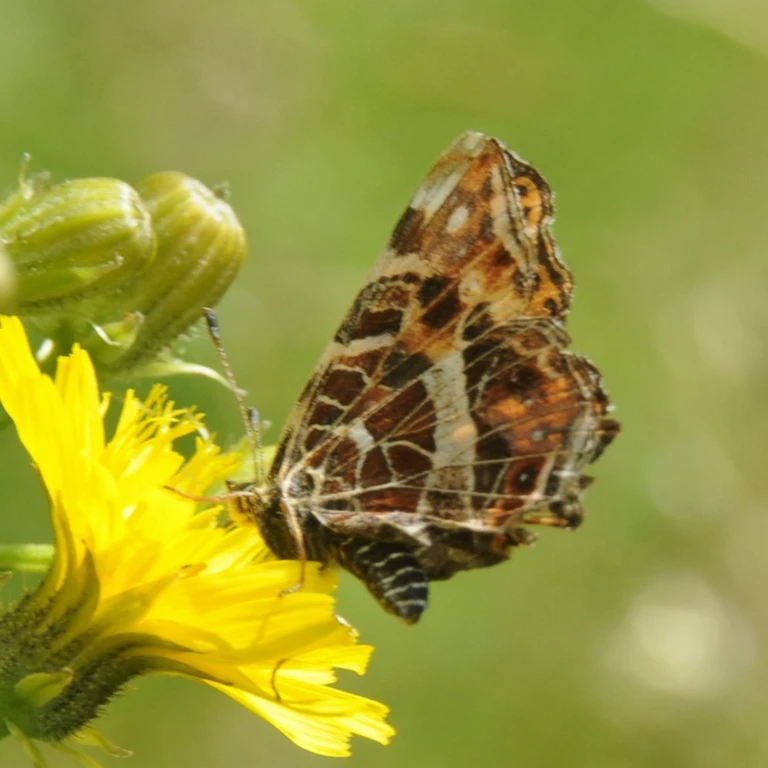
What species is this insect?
Araschnia levana
